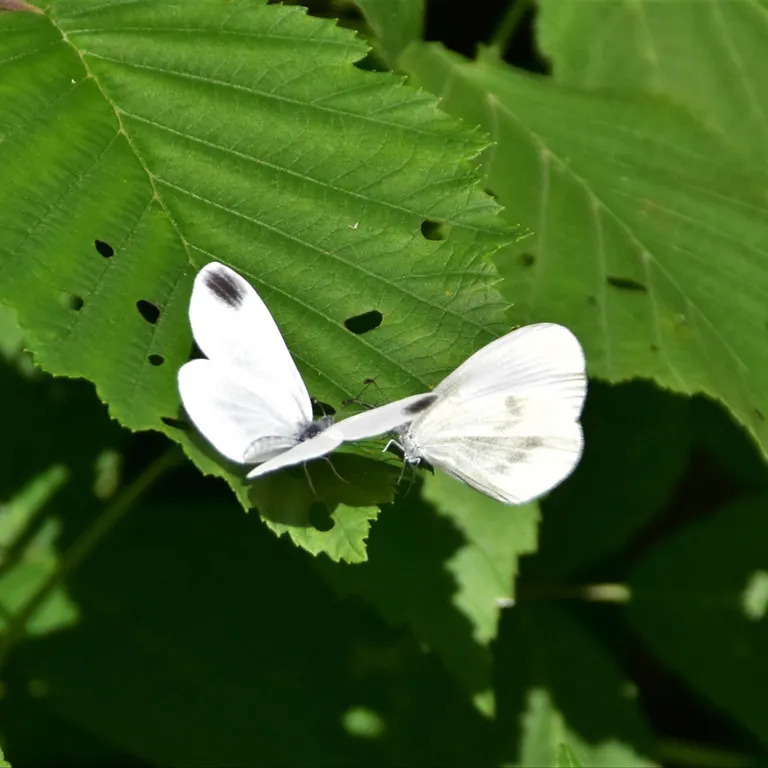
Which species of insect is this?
Leptidea sinapis/juvernica
